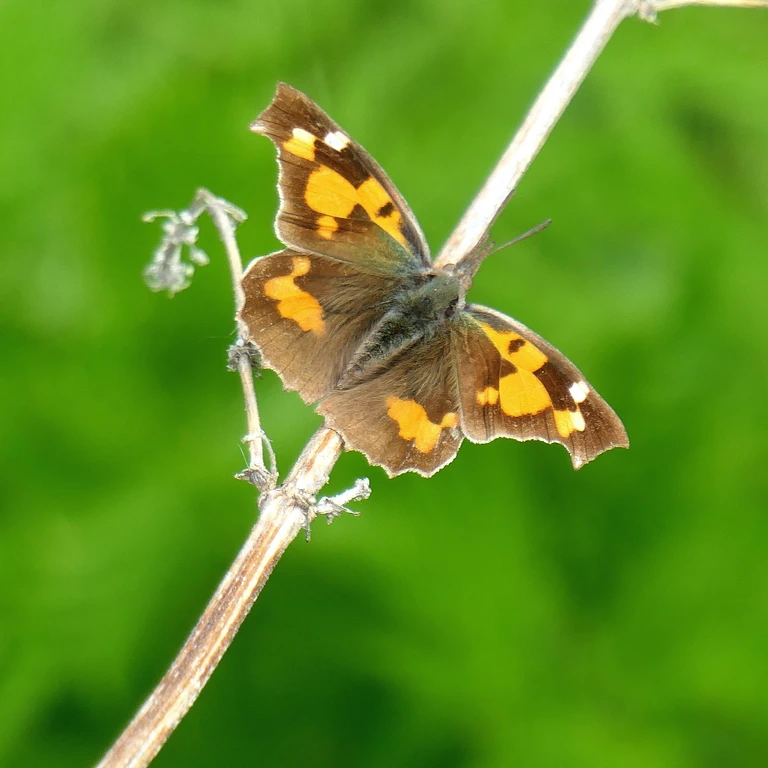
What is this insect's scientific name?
Libythea celtis
